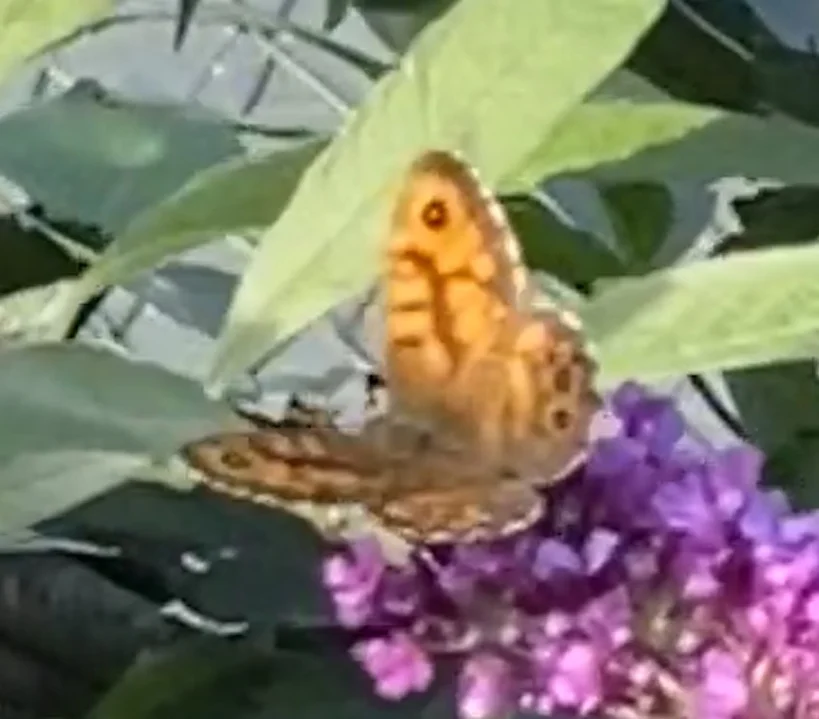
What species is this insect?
Lasiommata megera (also Pararge megera)
